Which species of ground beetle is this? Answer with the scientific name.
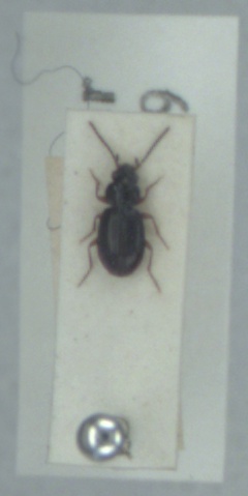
Bembidion mannerheimii
